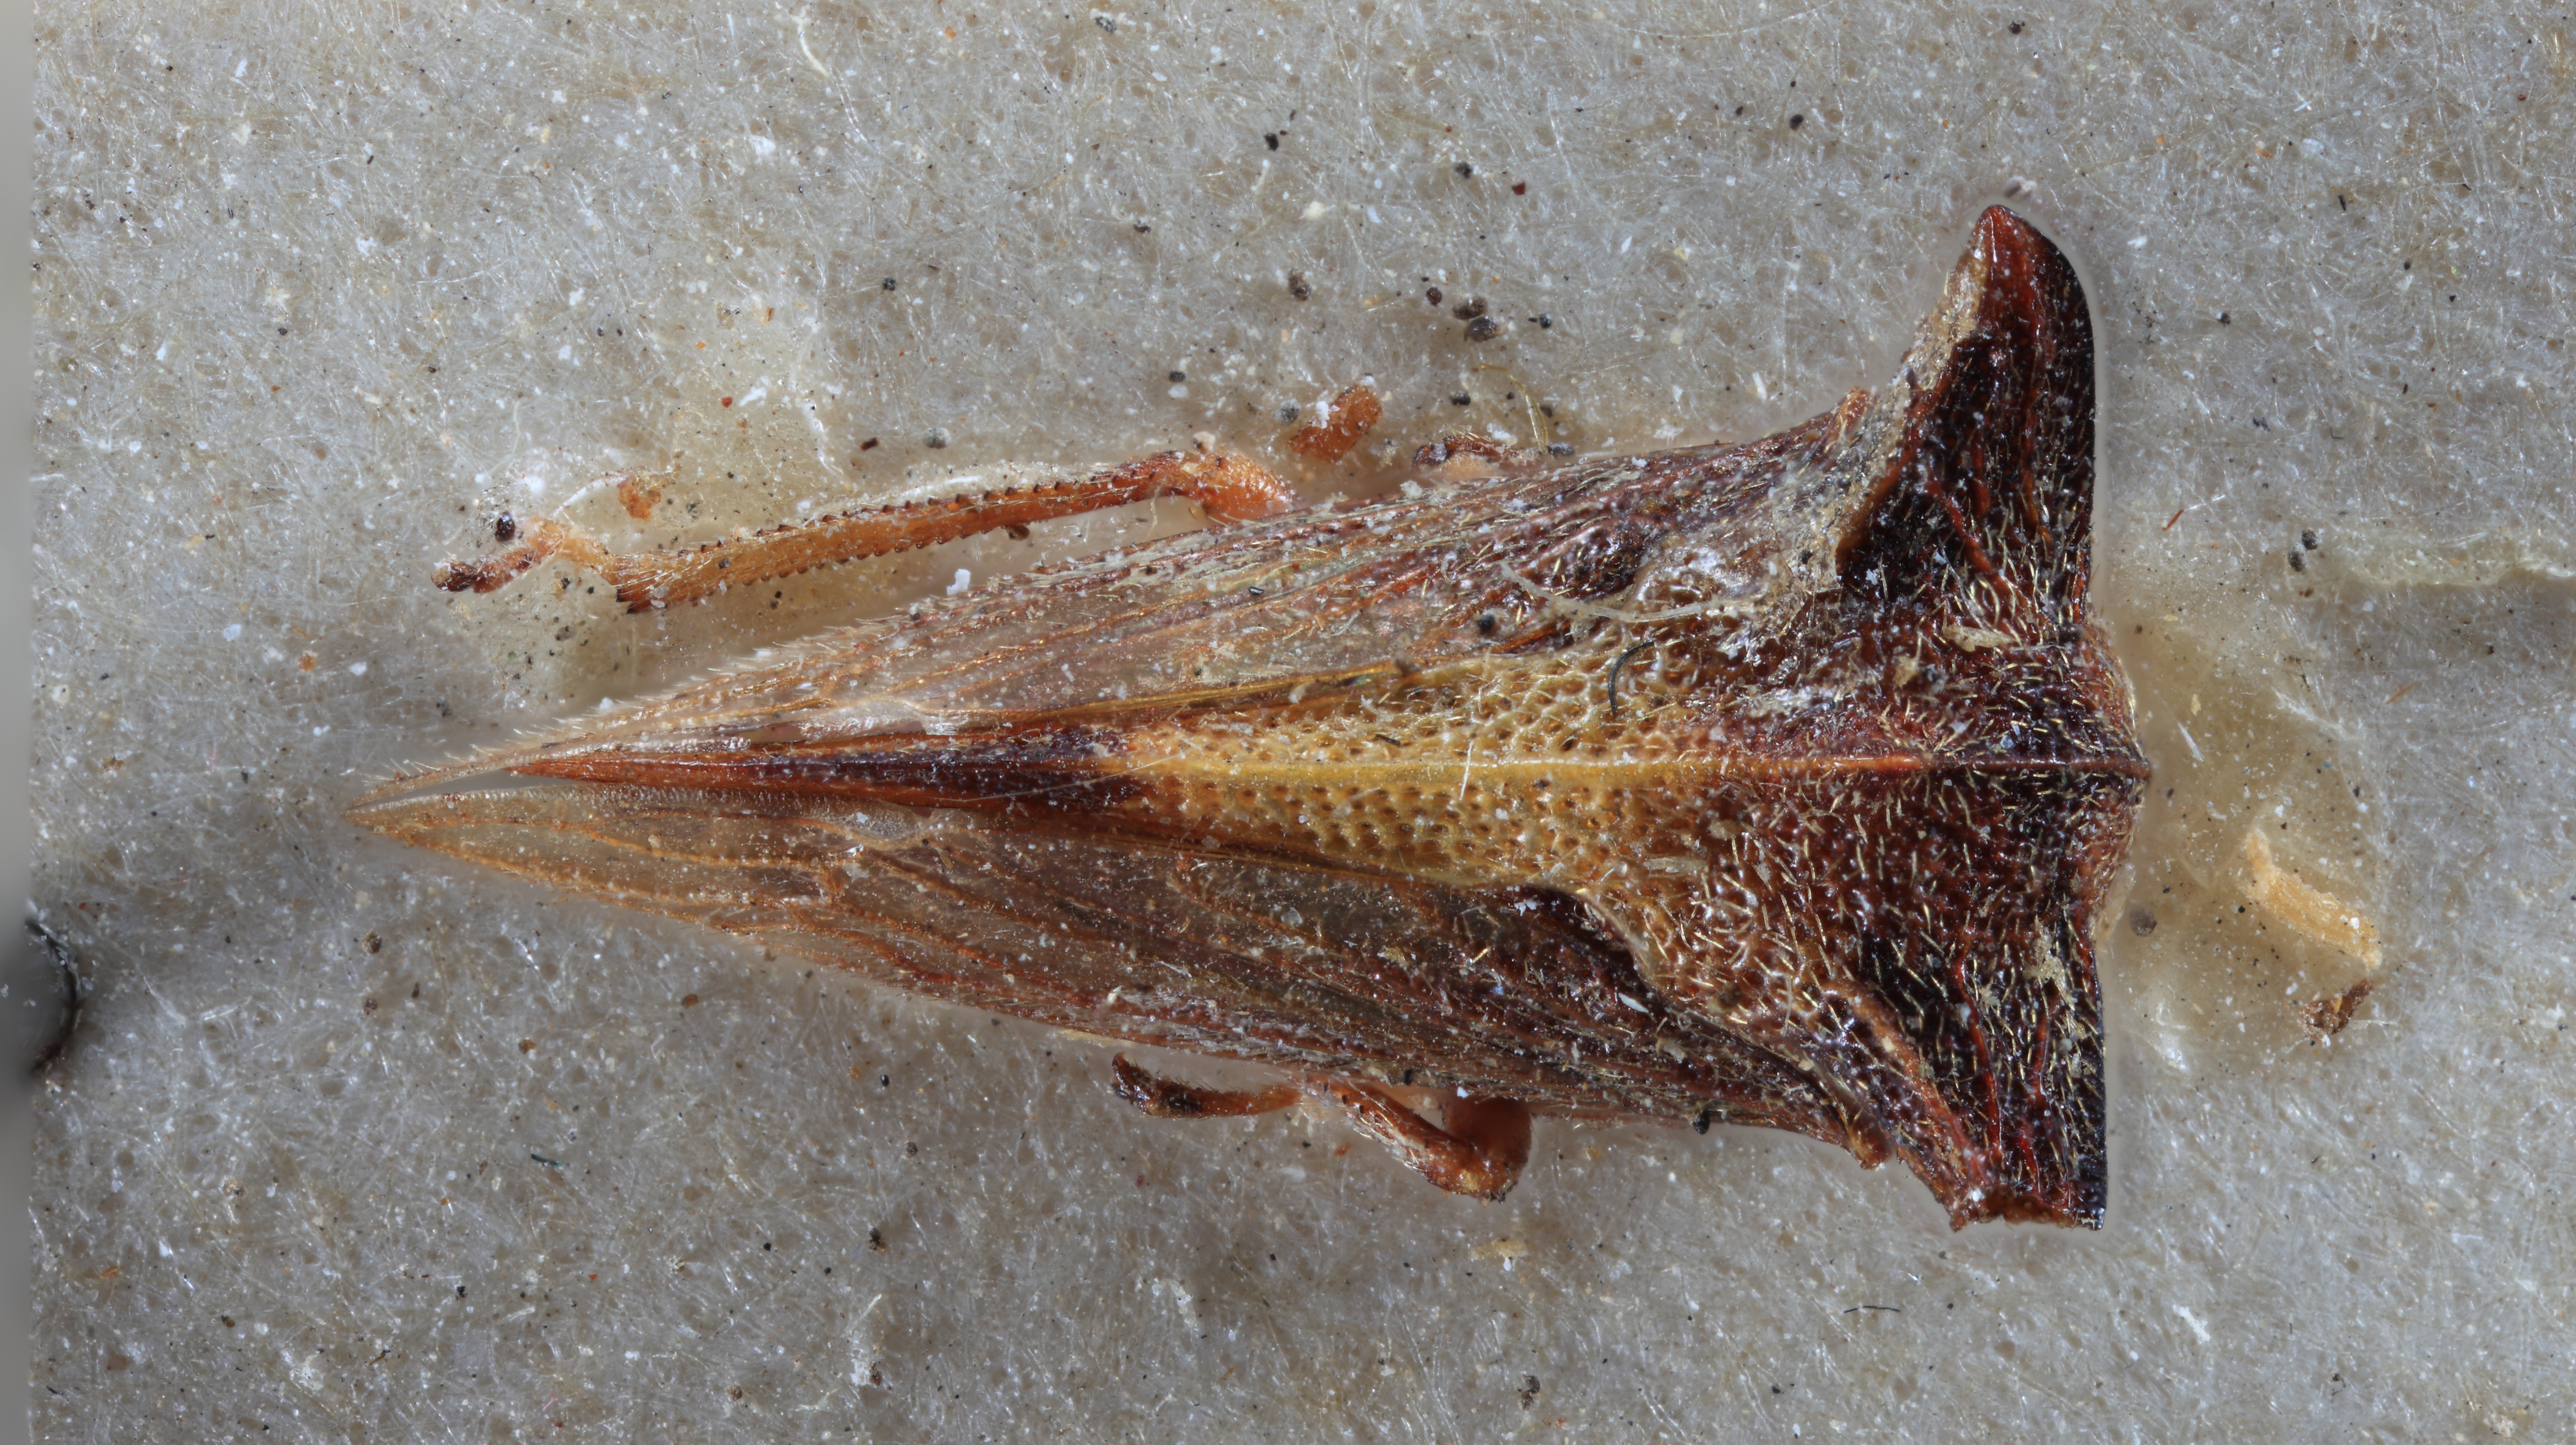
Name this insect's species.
Acanthucus flavodorsus
